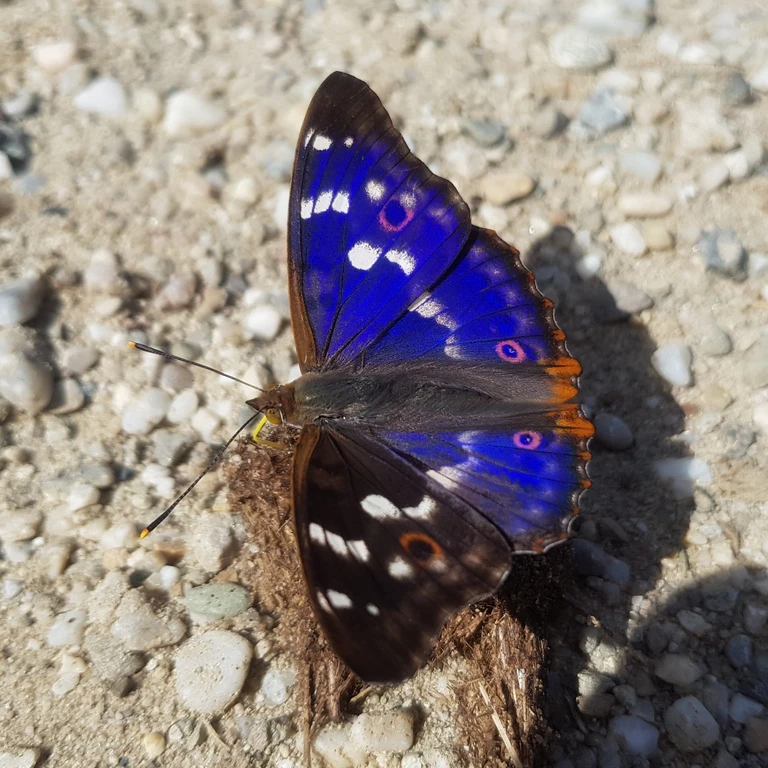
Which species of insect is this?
Apatura ilia
